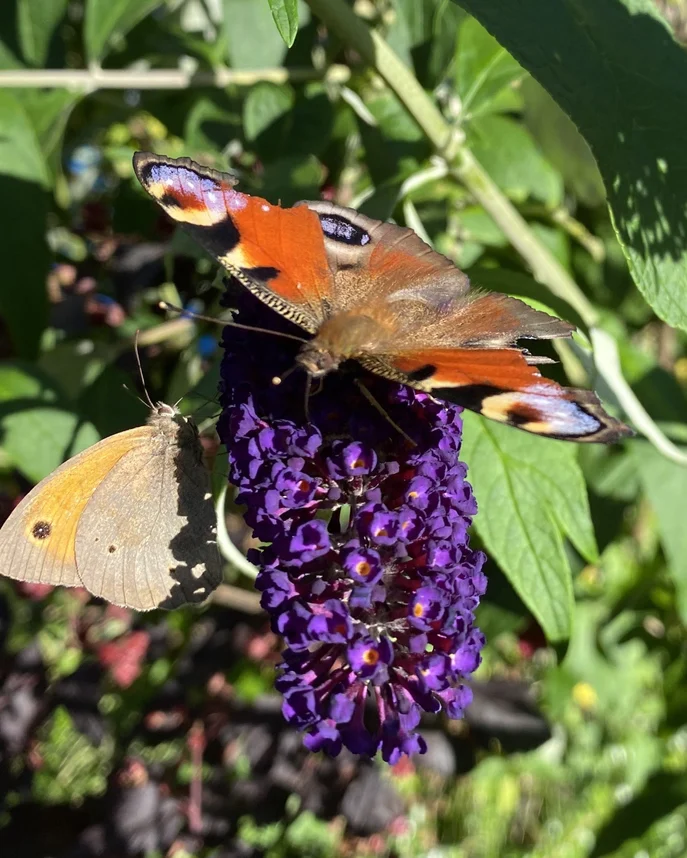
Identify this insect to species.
Aglais io
